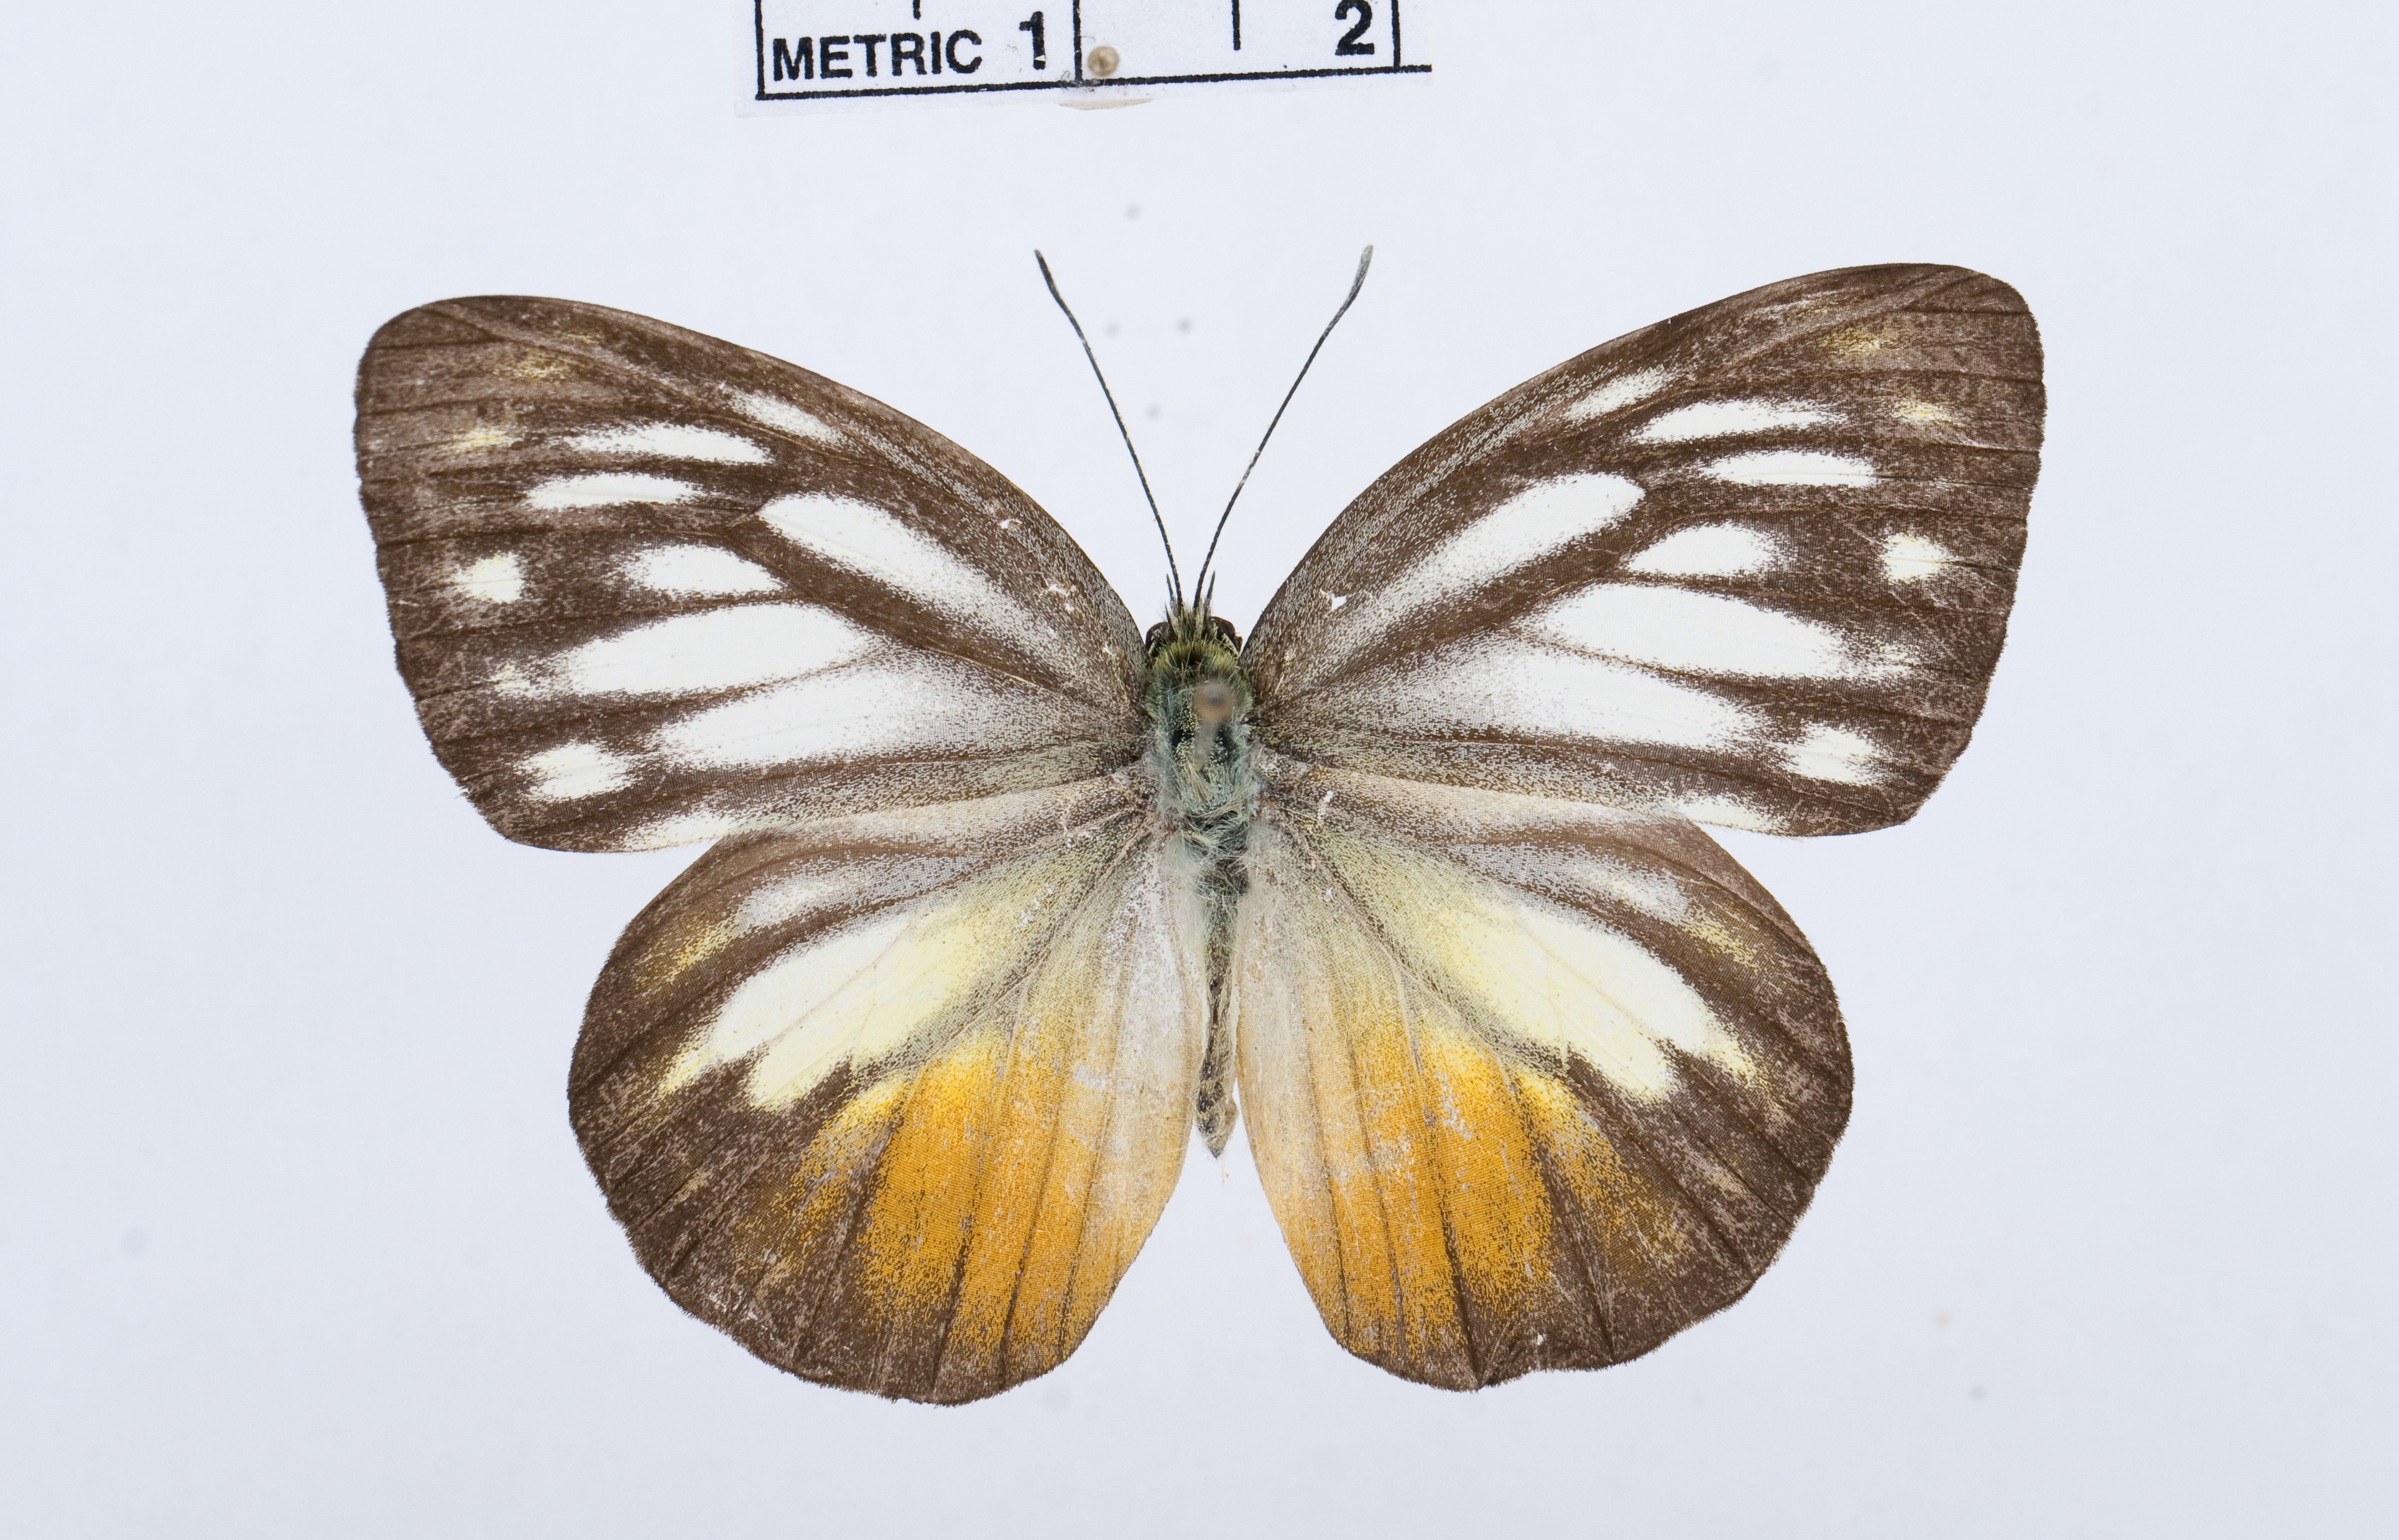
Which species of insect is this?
Cepora iudith
